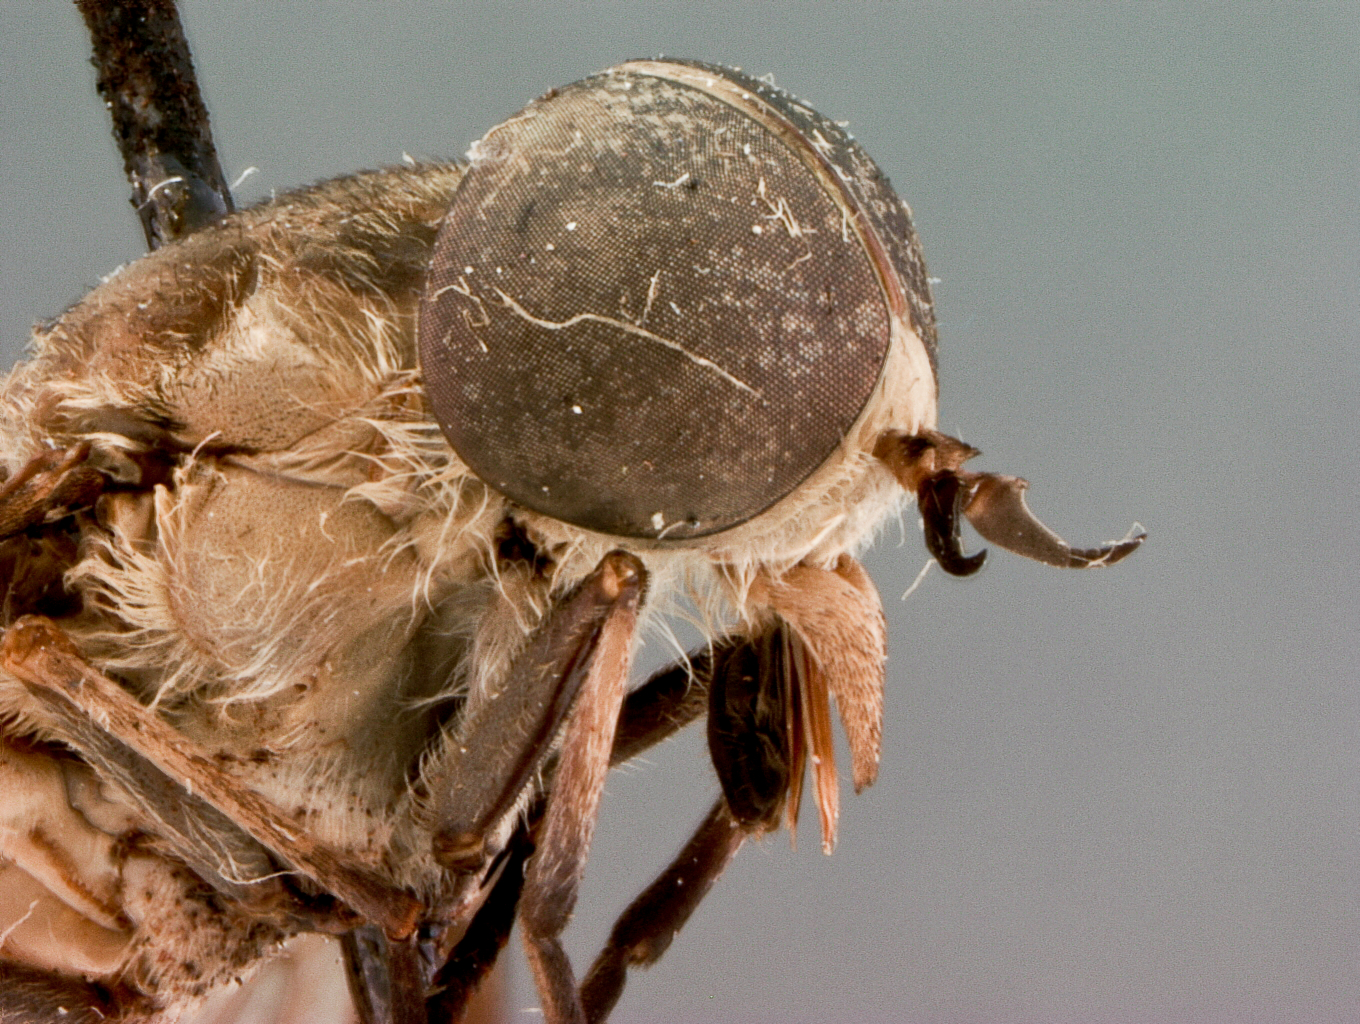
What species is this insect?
Tabanus vix
